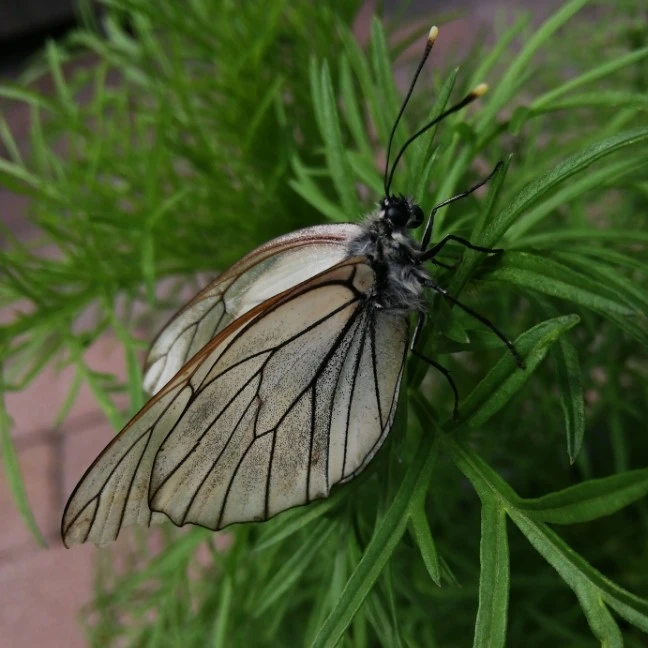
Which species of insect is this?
Aporia crataegi
